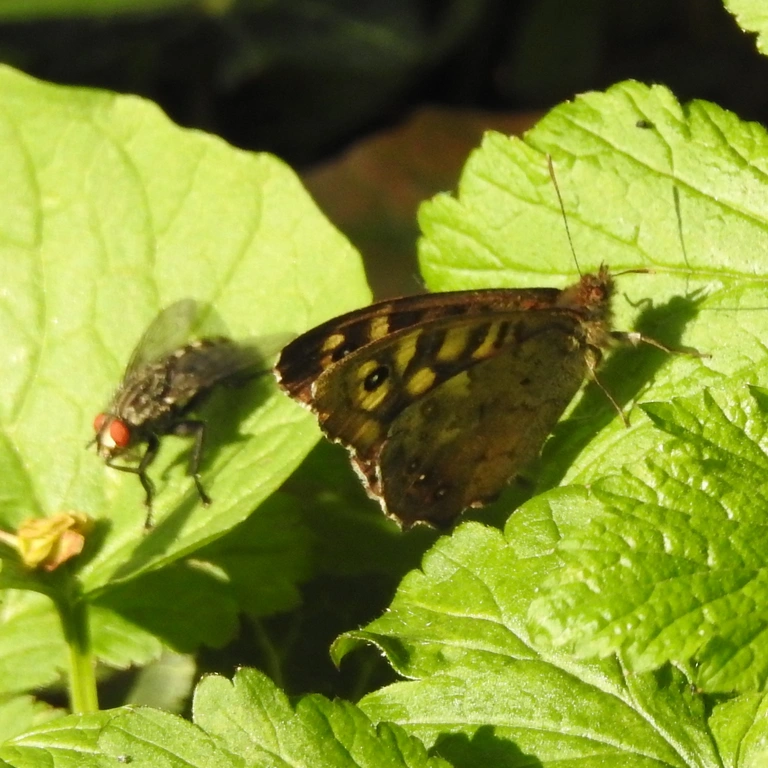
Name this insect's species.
Pararge aegeria
